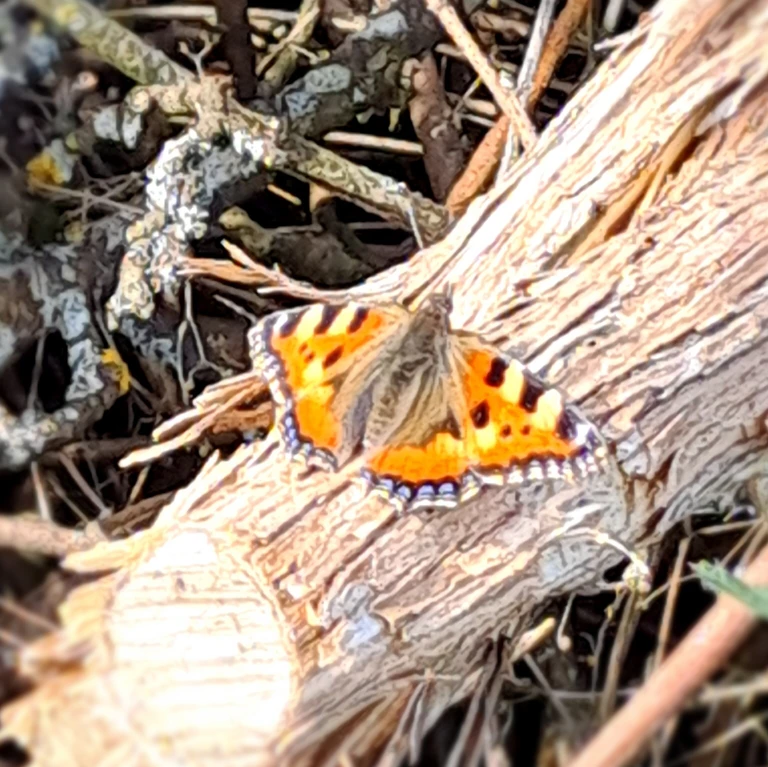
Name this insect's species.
Aglais urticae
